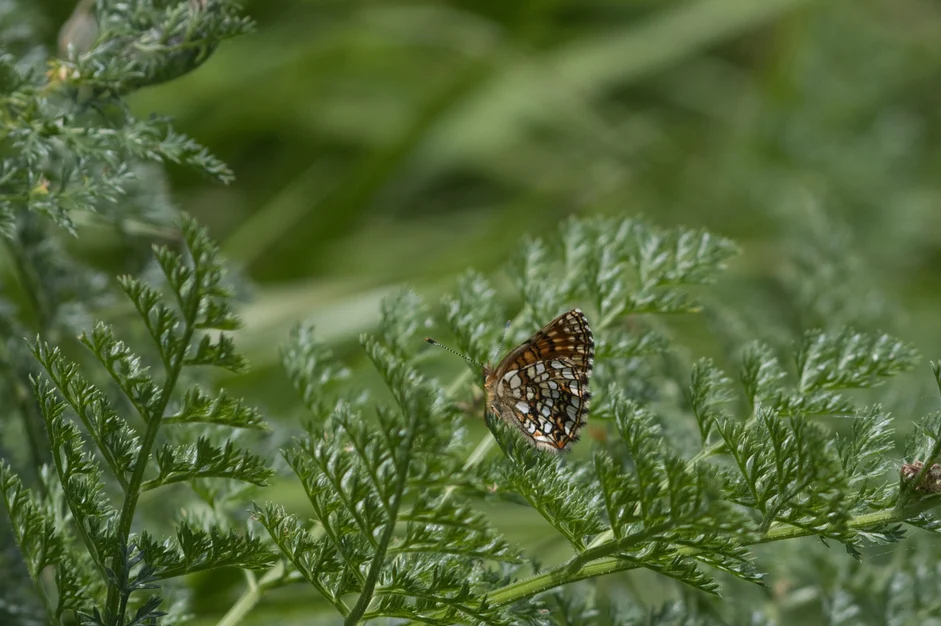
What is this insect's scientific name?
Melitaea diamina
